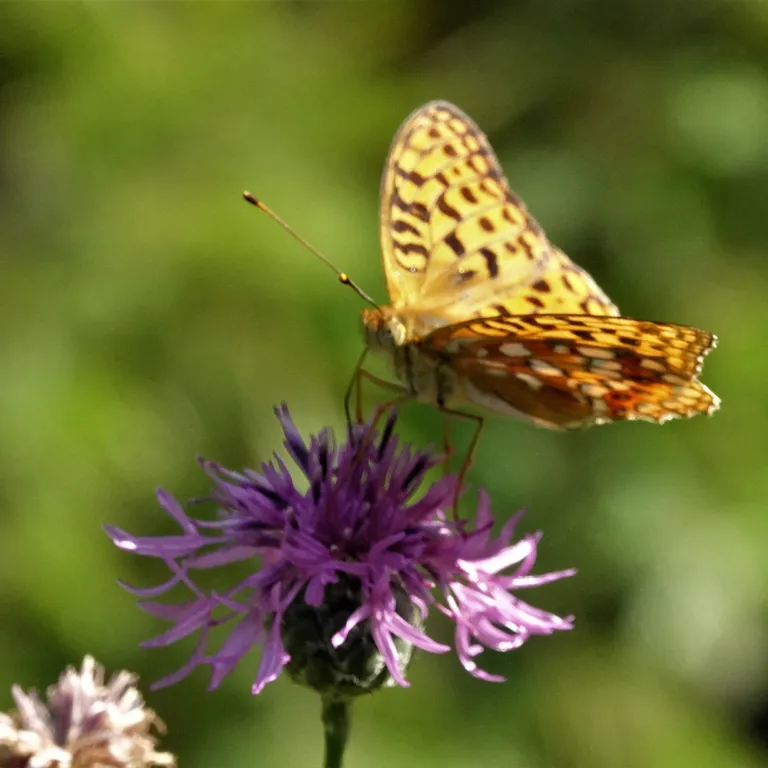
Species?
Fabriciana adippe
